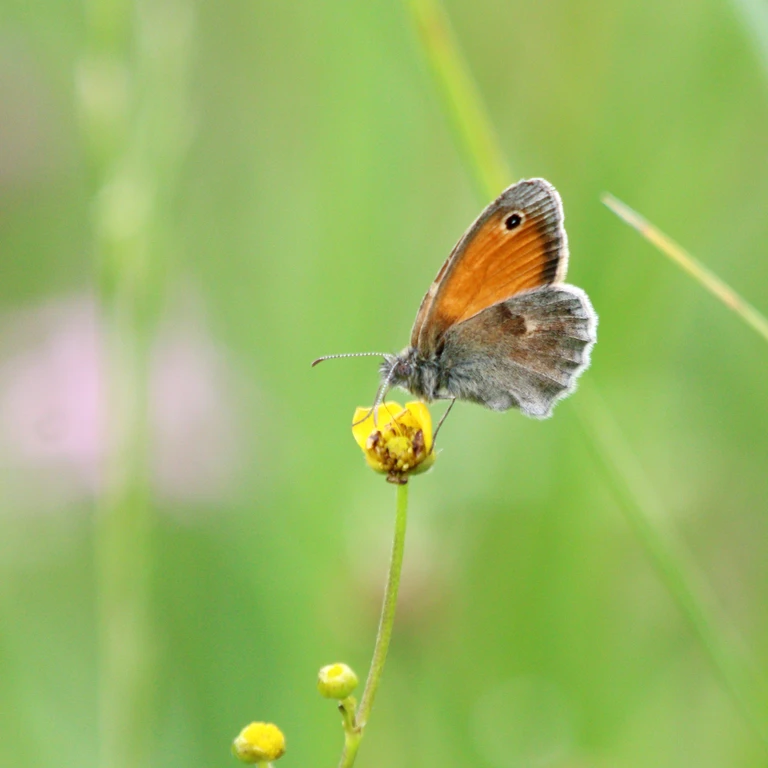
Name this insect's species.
Coenonympha pamphilus
